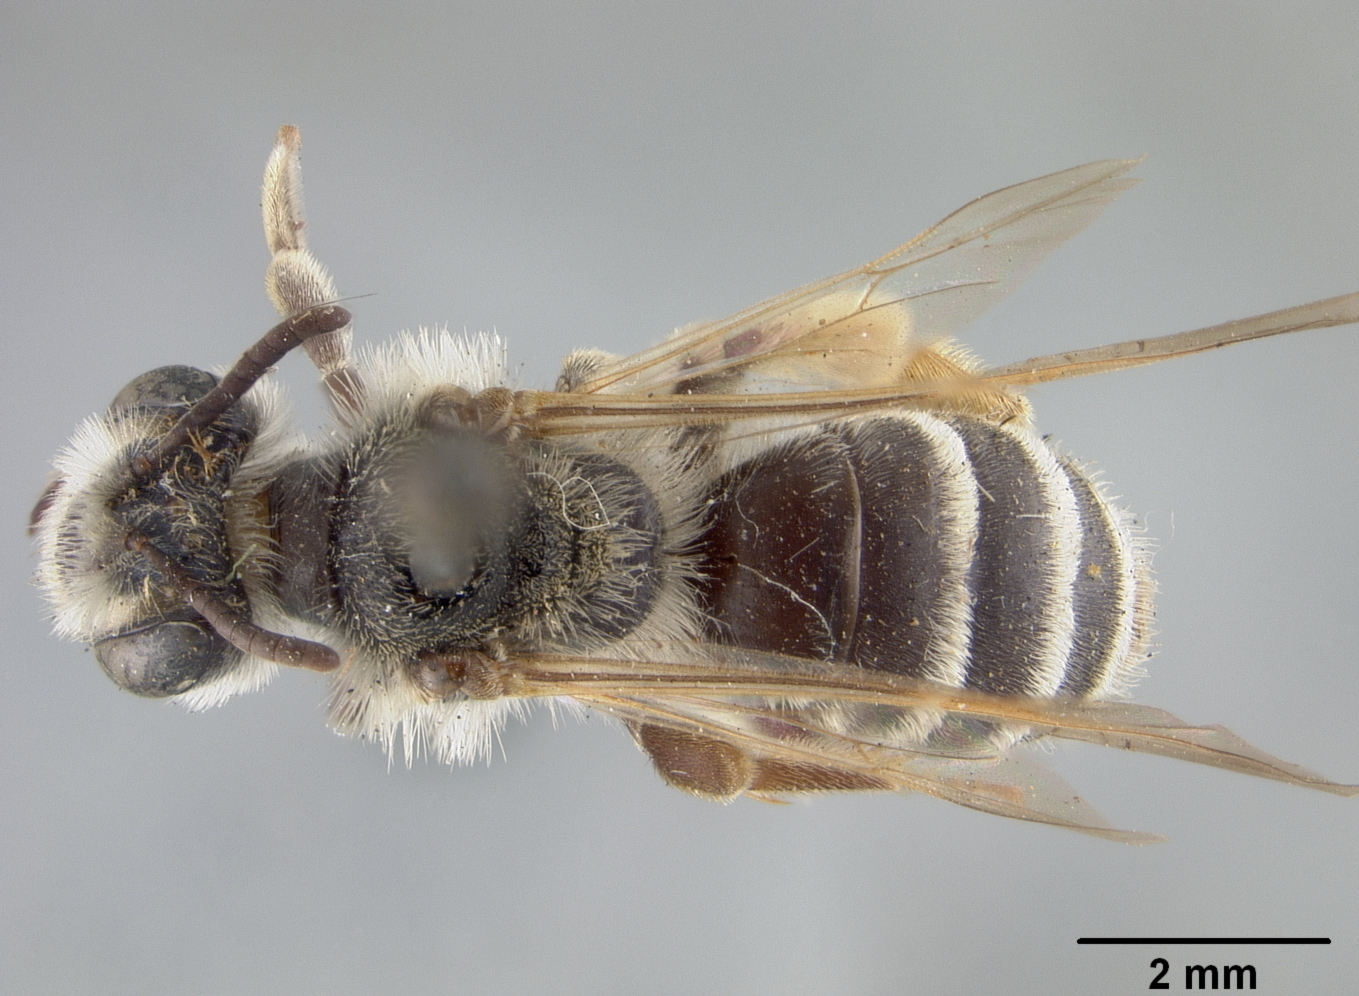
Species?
Andrena montrosensis
